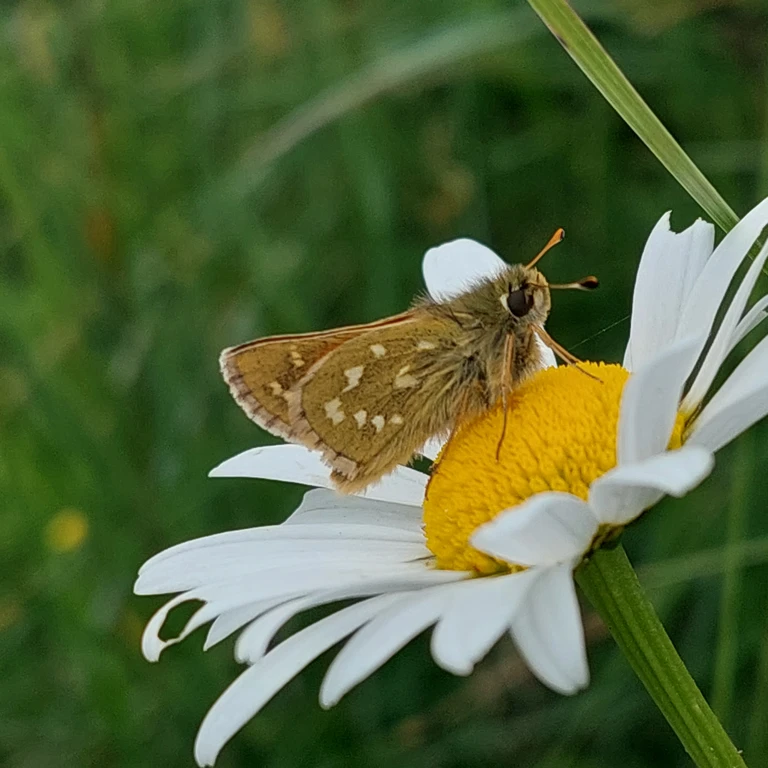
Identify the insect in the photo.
Hesperia comma
